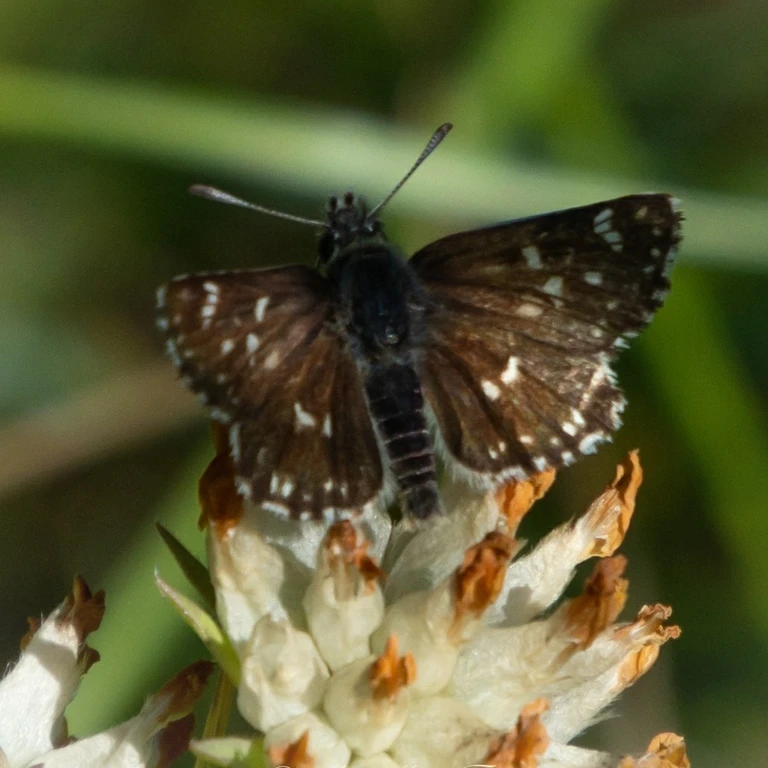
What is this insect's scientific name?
Spialia sertorius
